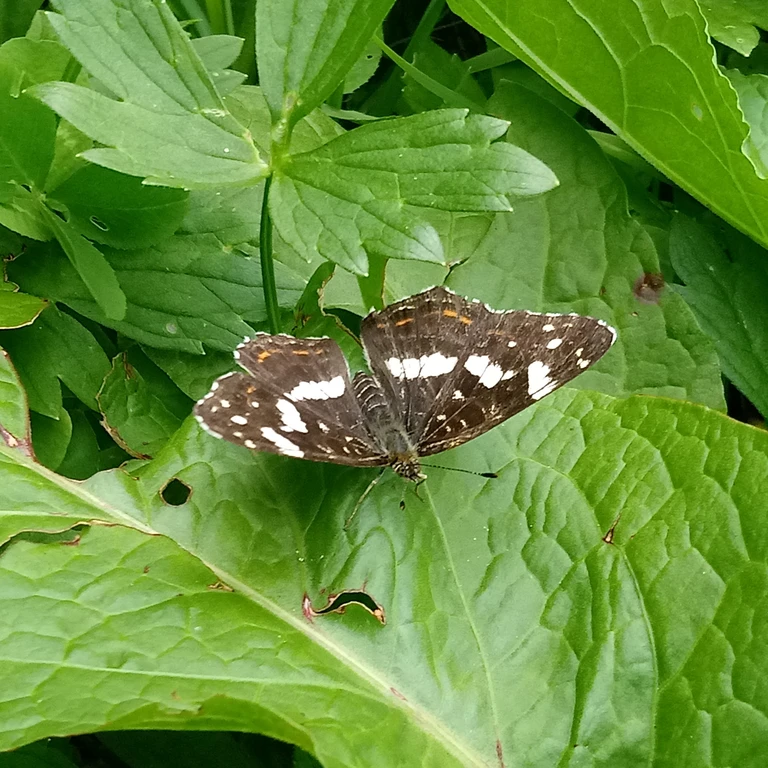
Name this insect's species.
Araschnia levana
